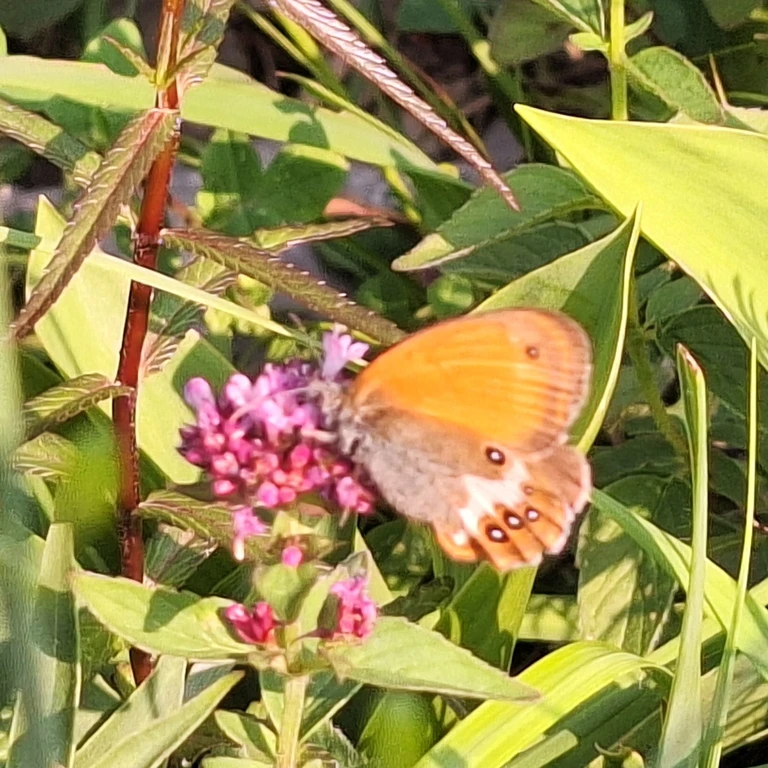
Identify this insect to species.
Coenonympha arcania
